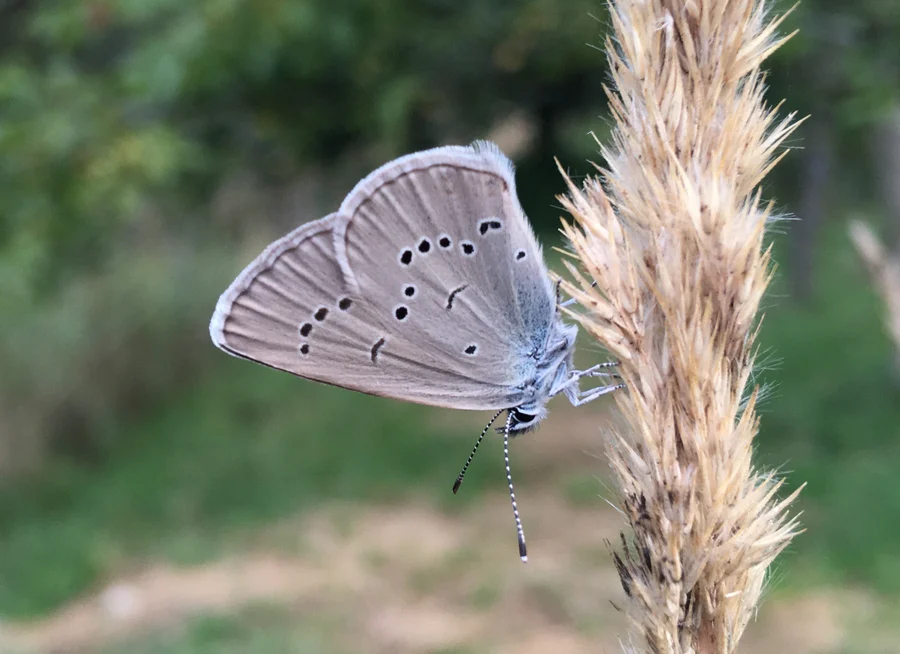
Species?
Cyaniris semiargus
